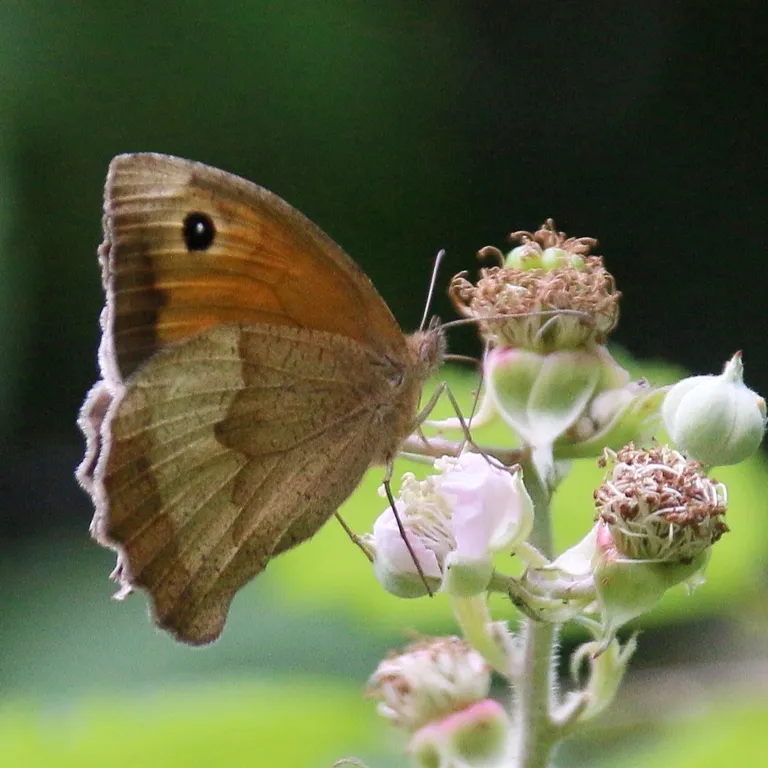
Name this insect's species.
Maniola jurtina
